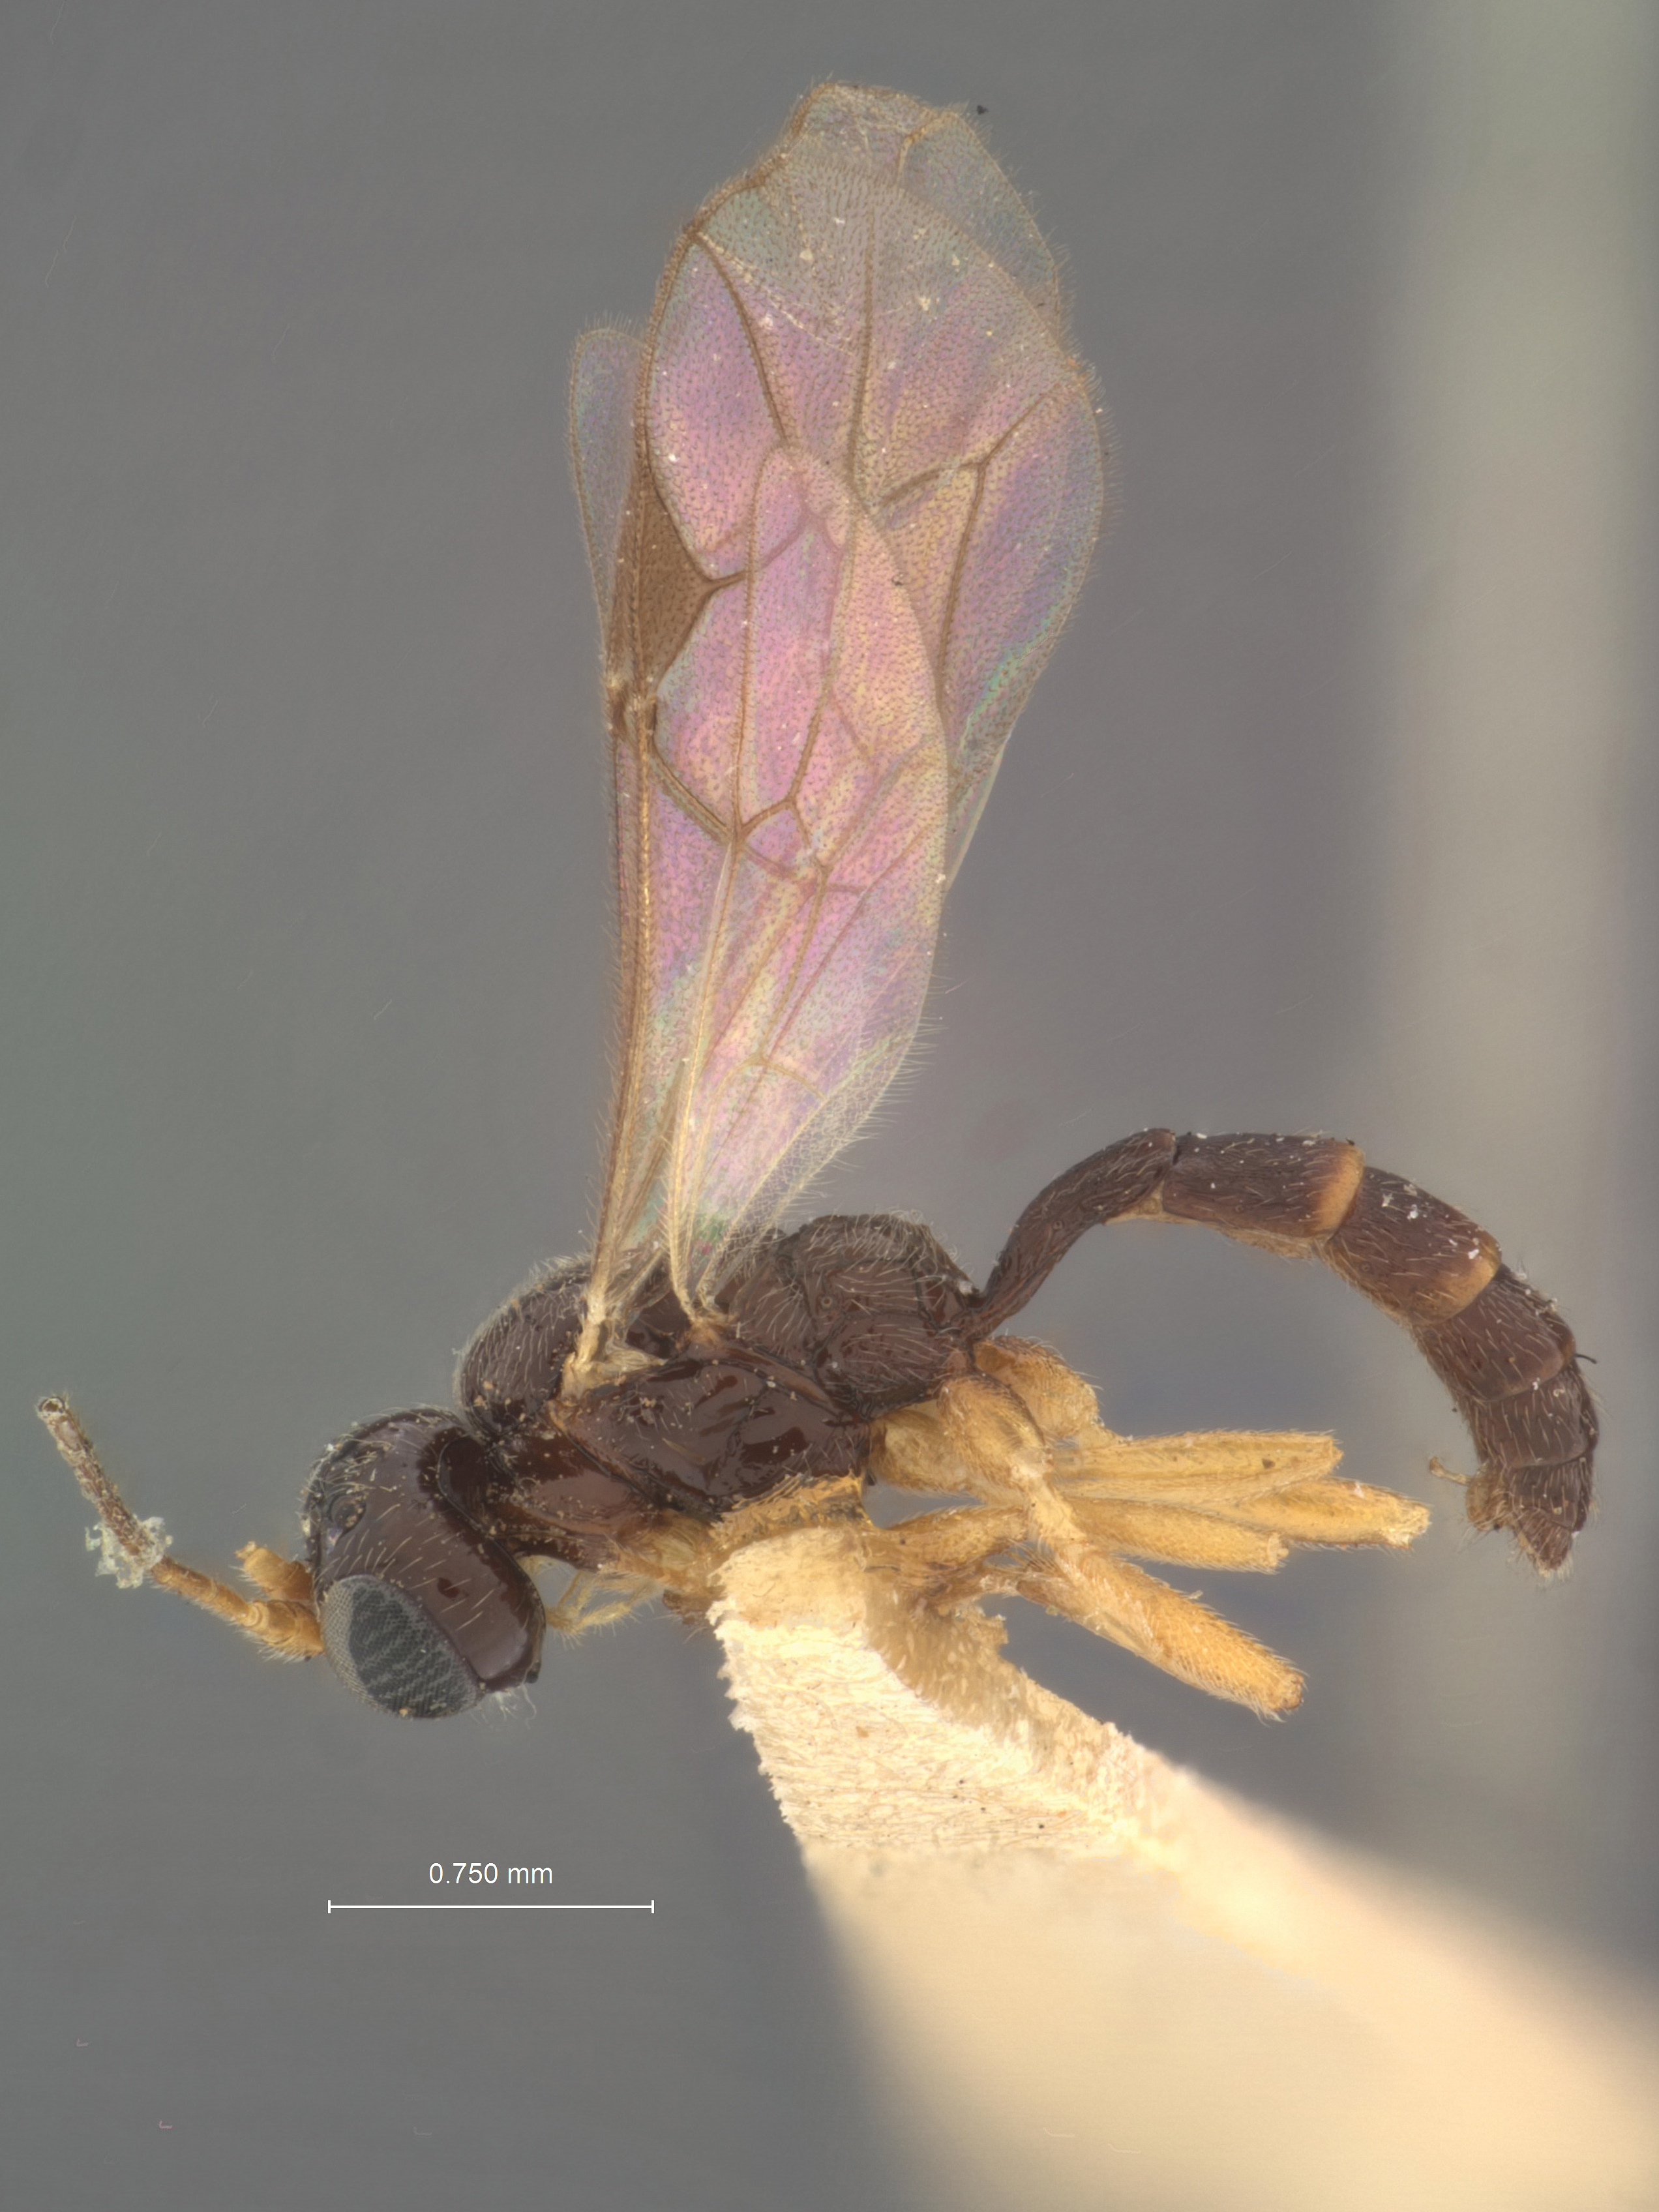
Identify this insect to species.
Mesoleptus fungicola
